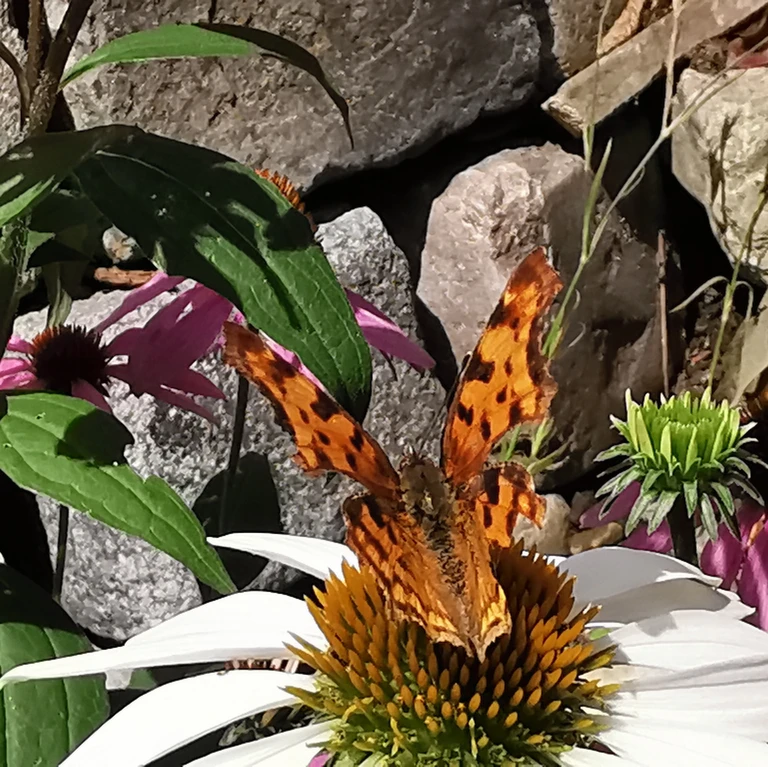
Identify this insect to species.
Polygonia c-album
